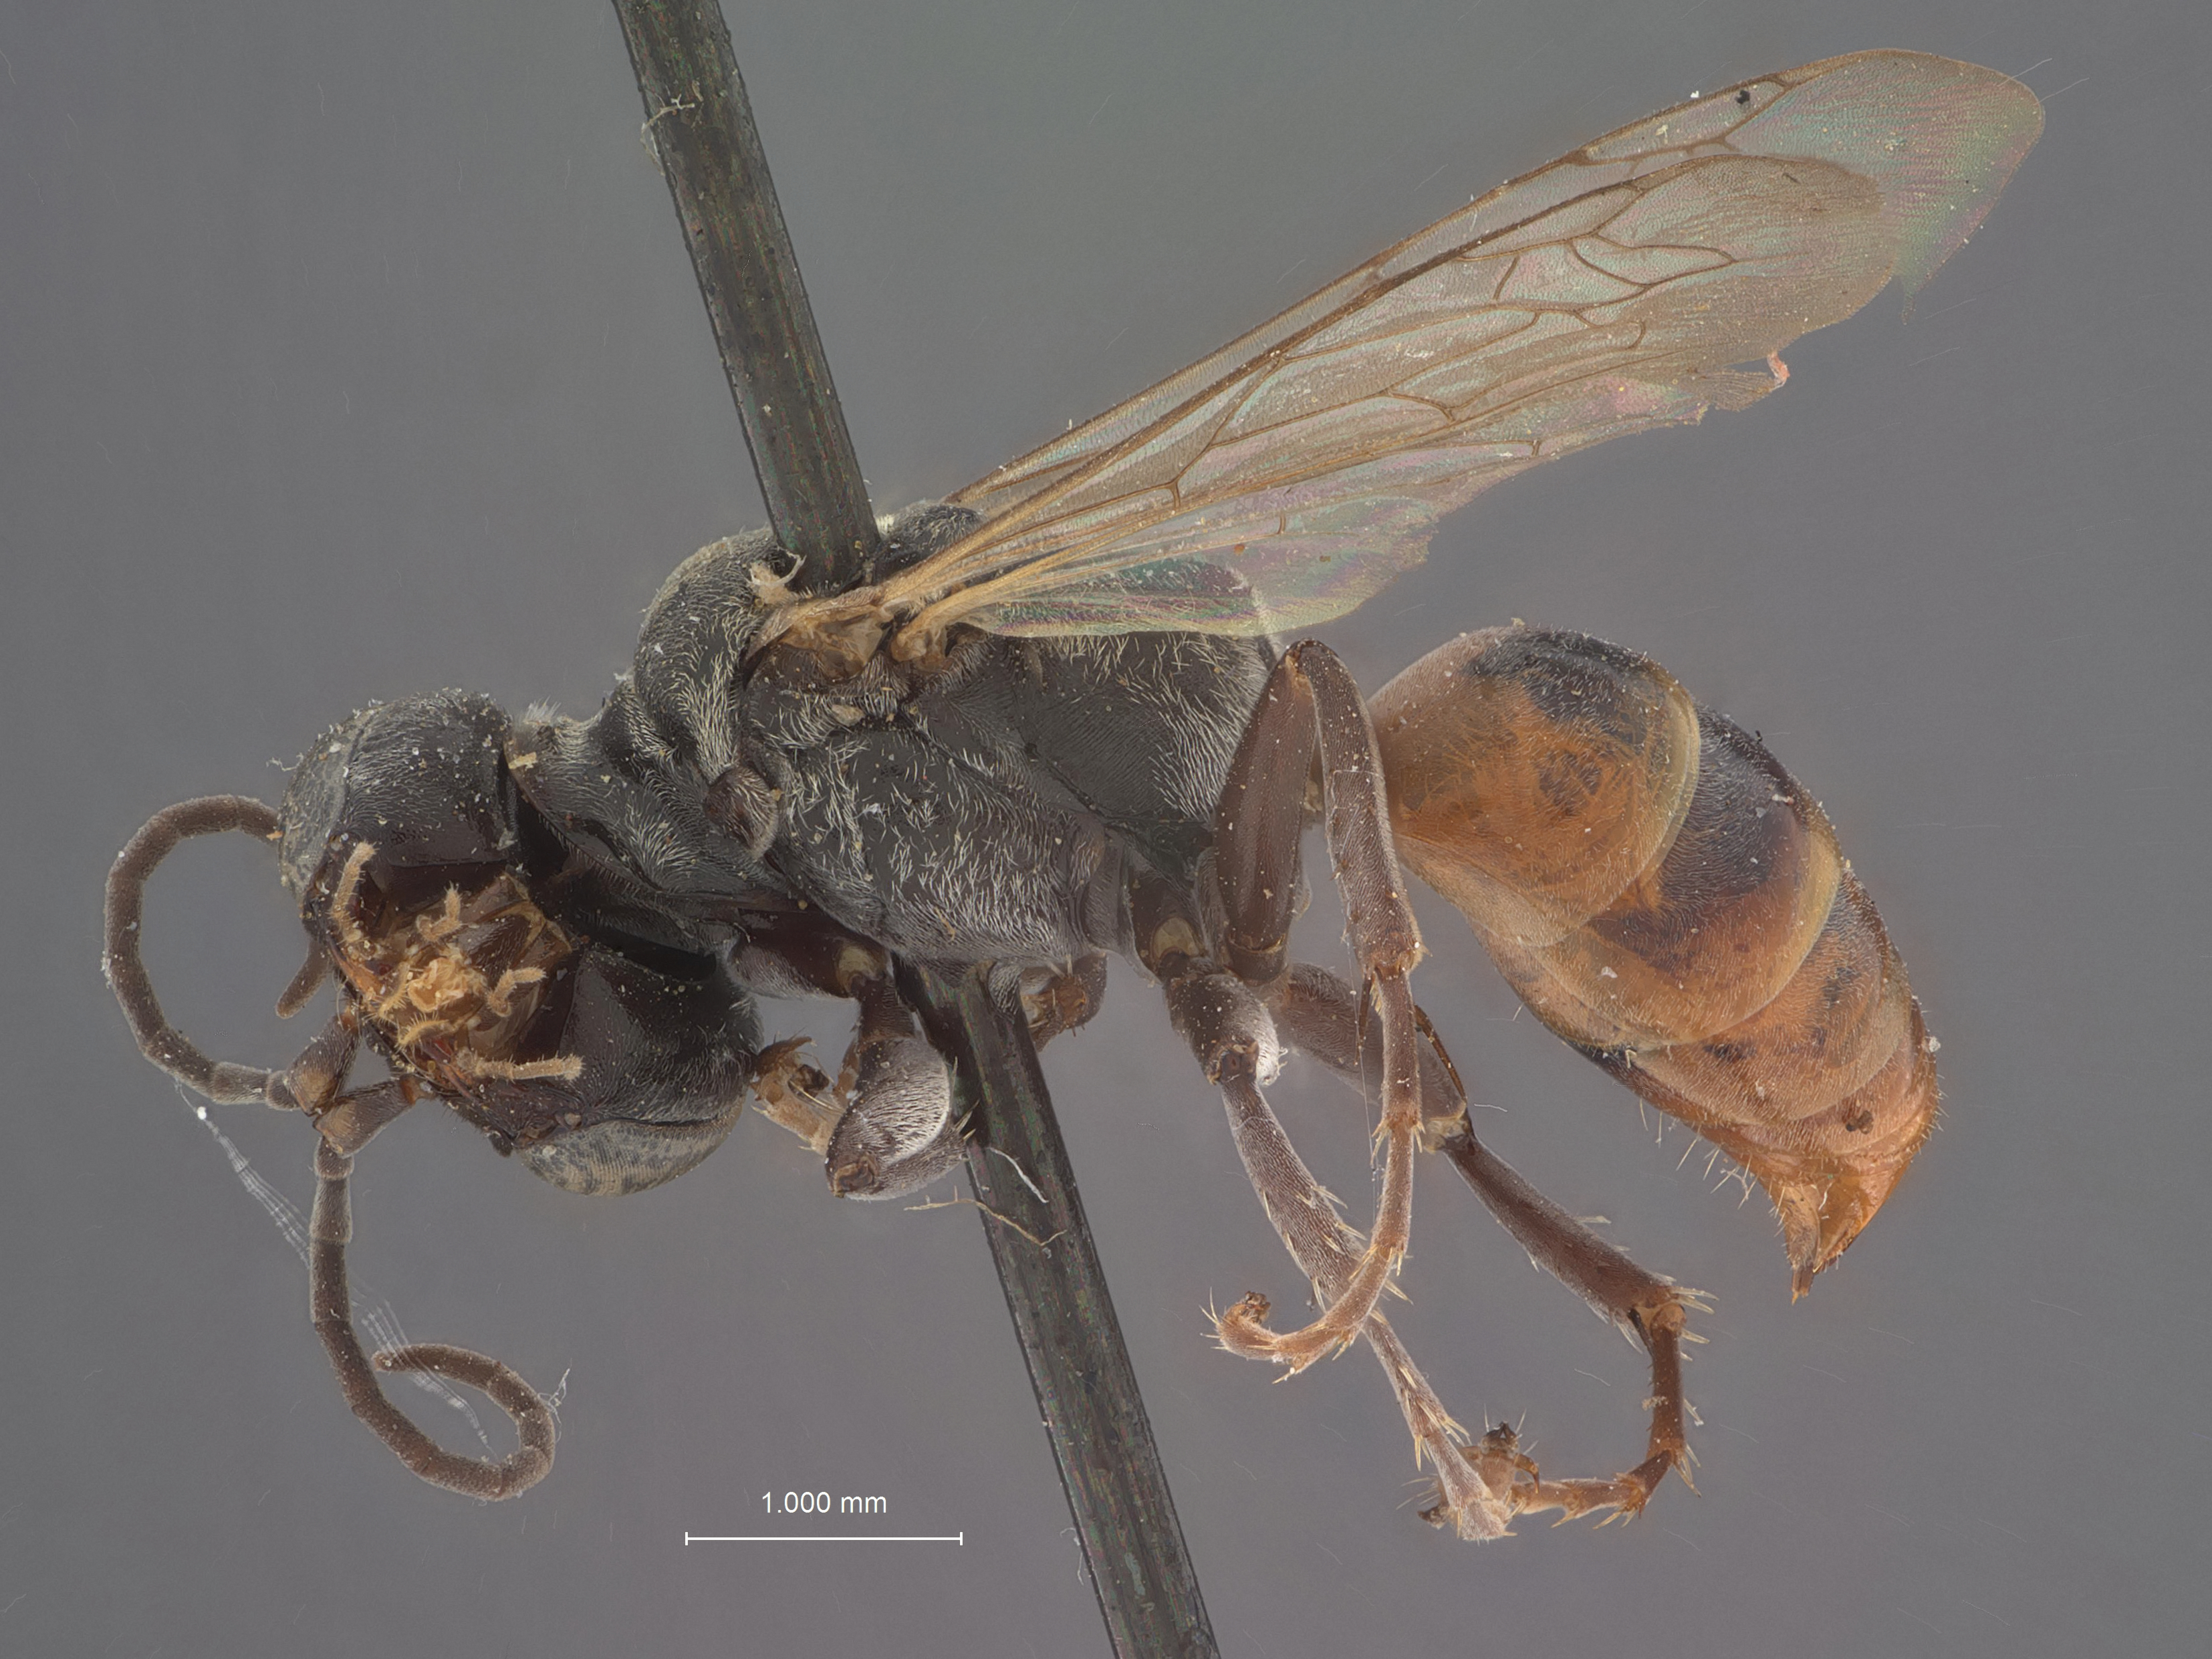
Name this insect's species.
Tachysphex wheeleri
